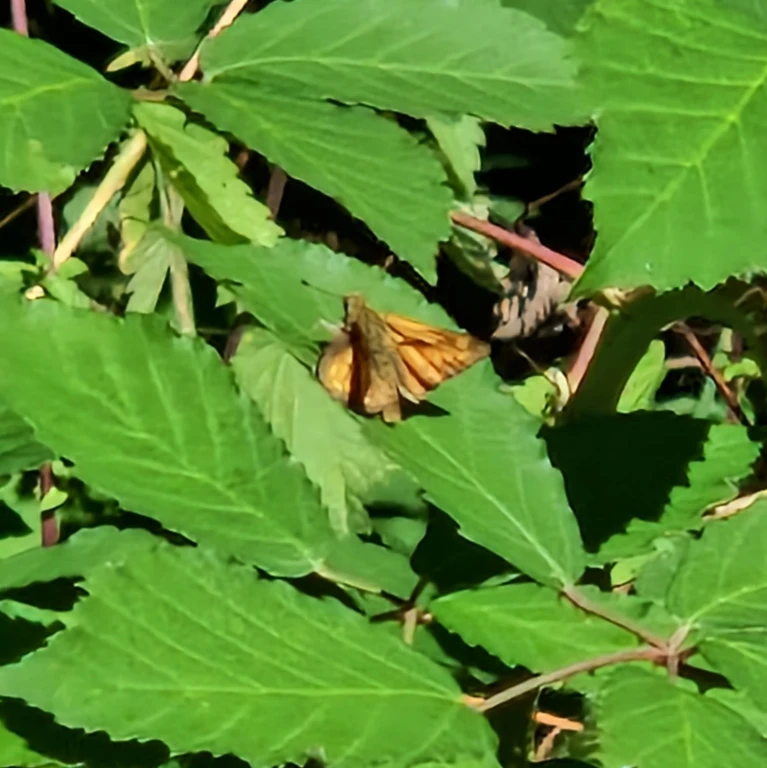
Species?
Ochlodes sylvanus (also Ochlodes venata)
